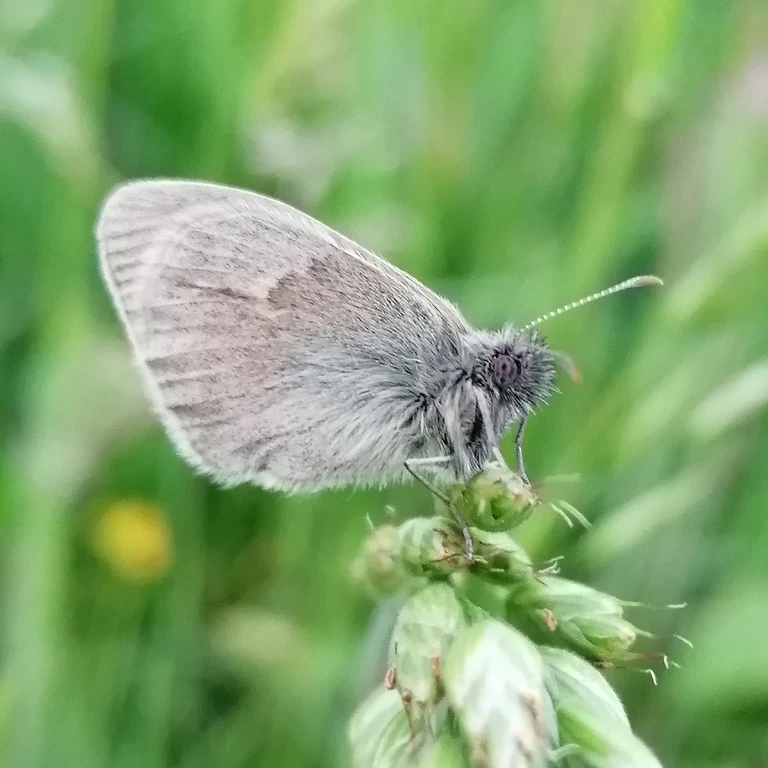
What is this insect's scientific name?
Coenonympha pamphilus
